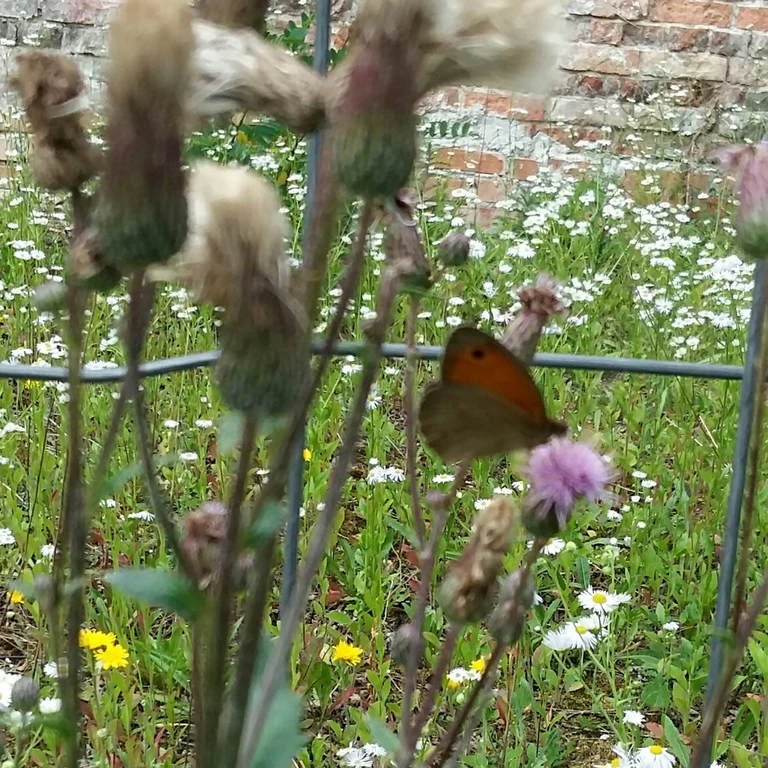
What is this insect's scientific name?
Maniola jurtina
